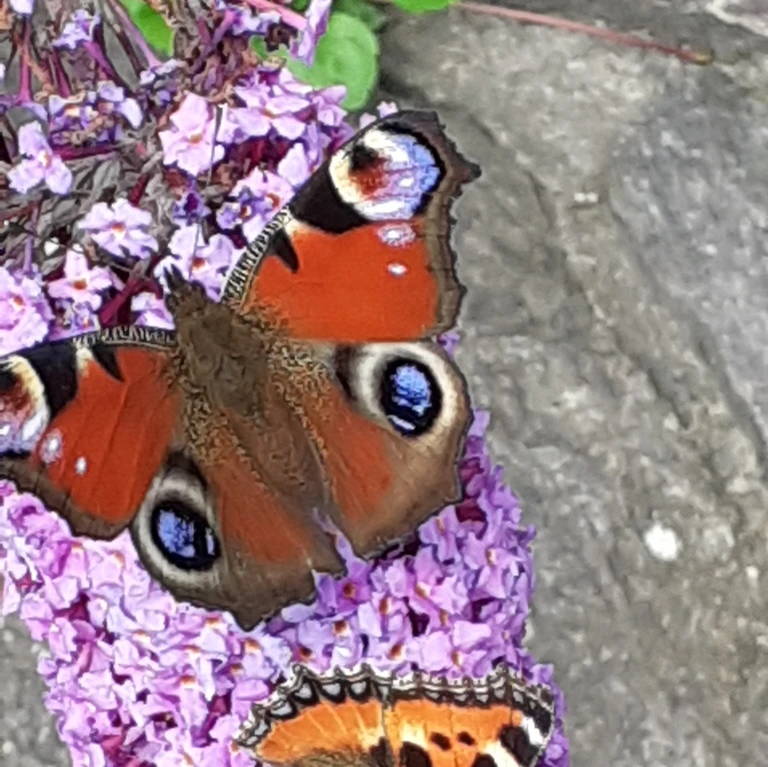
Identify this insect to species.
Aglais io
